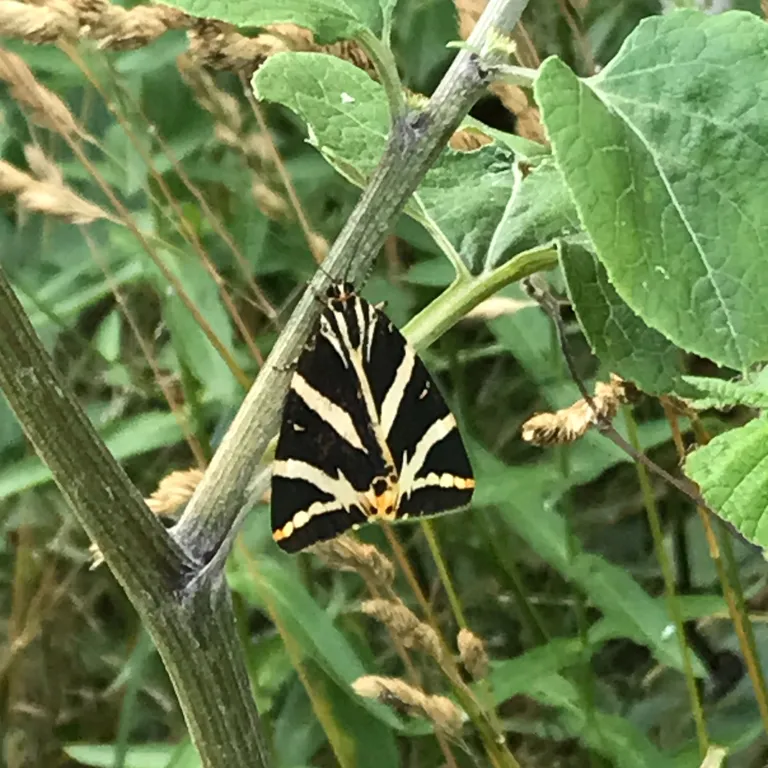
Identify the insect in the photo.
Euplagia quadripunctaria
